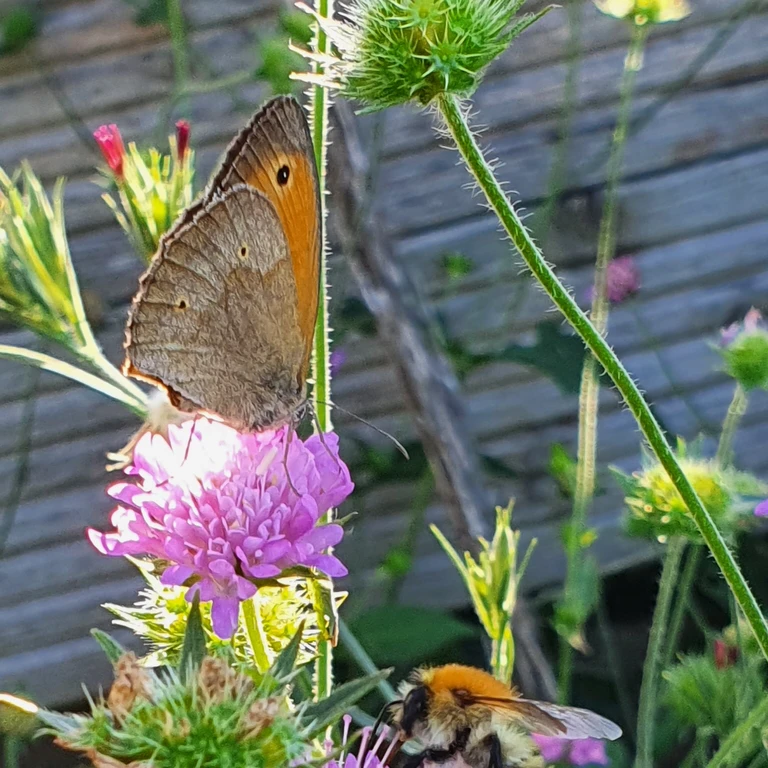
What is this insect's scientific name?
Maniola jurtina
